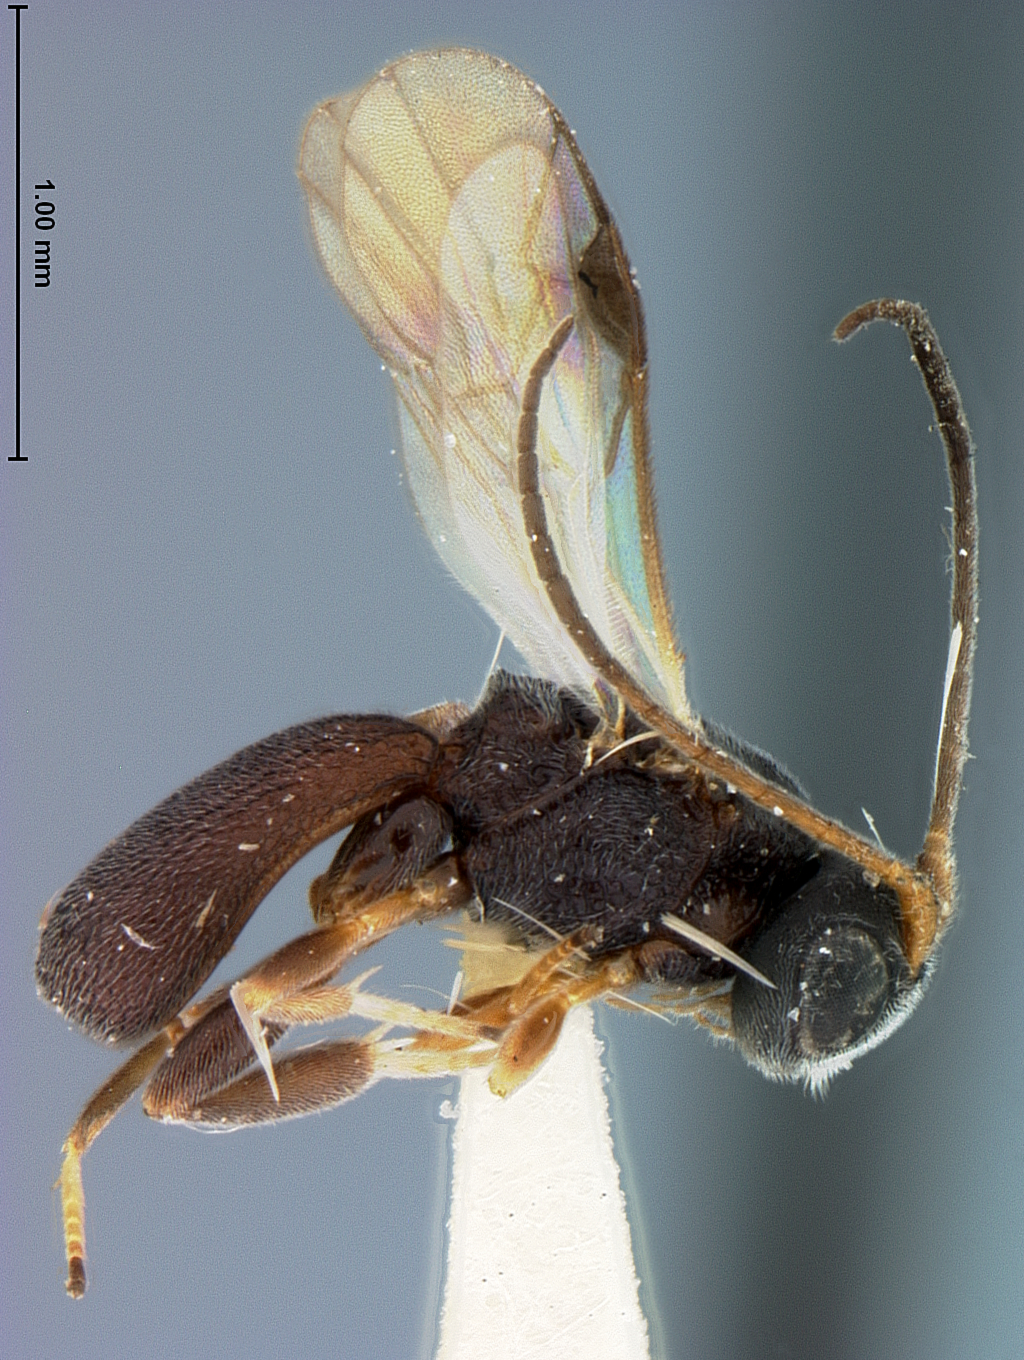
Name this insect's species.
Chelonus grapholithae
